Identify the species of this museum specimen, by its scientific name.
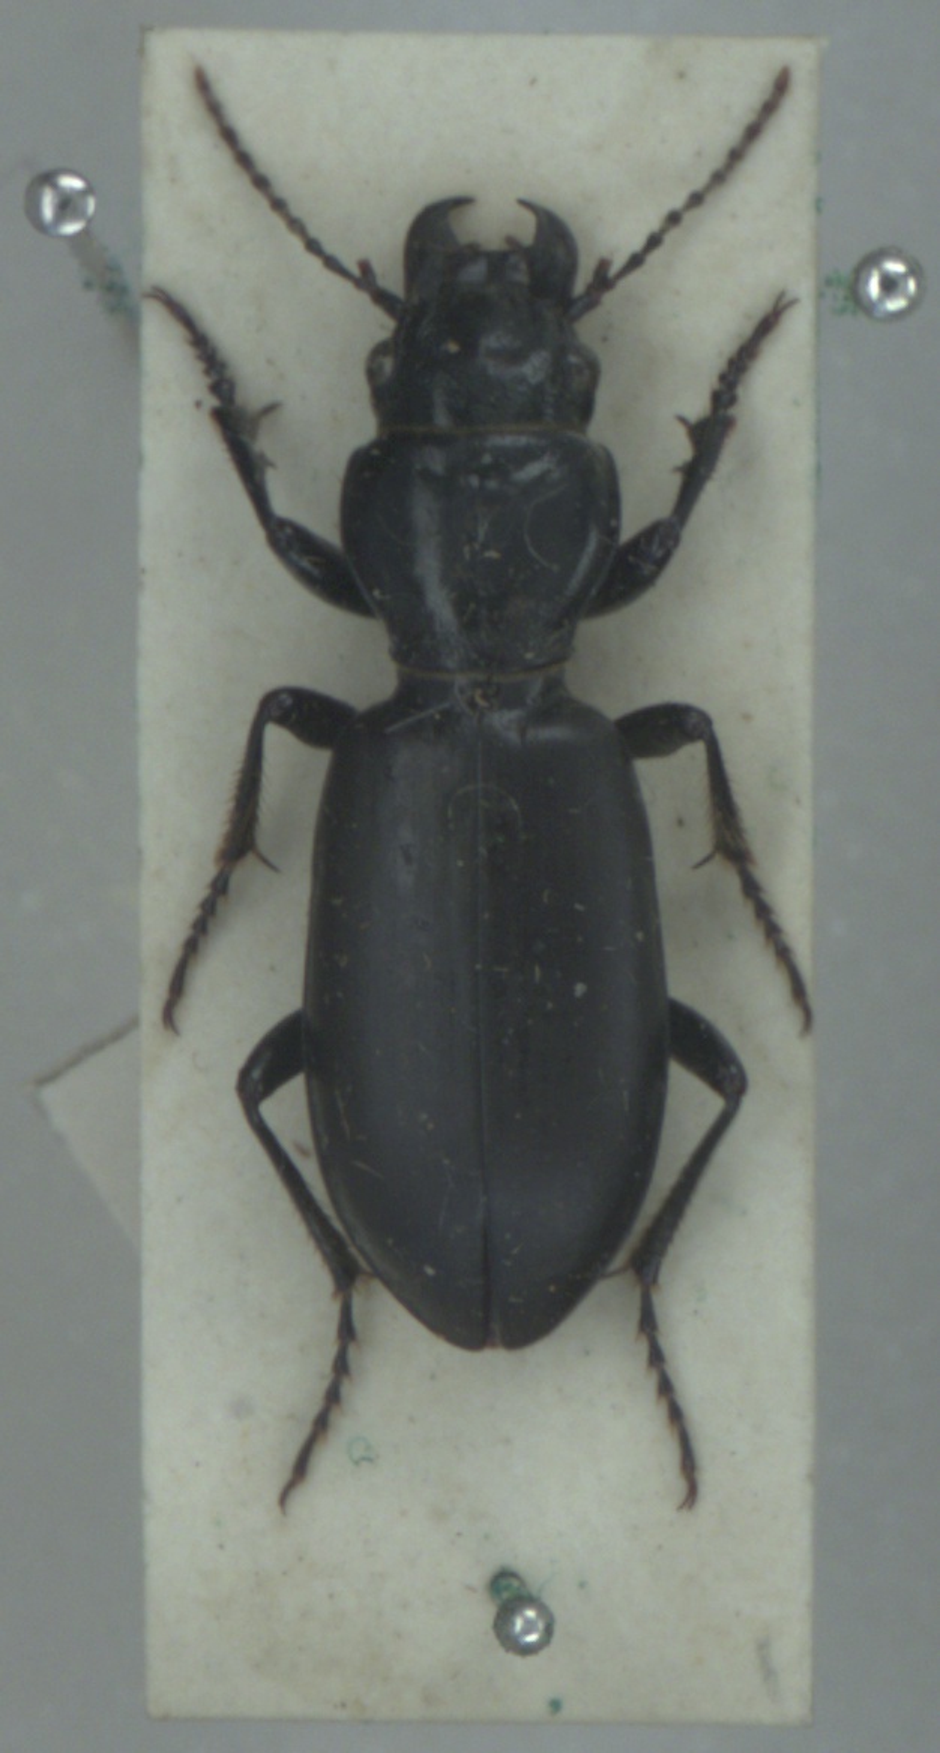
Broscus cephalotes
